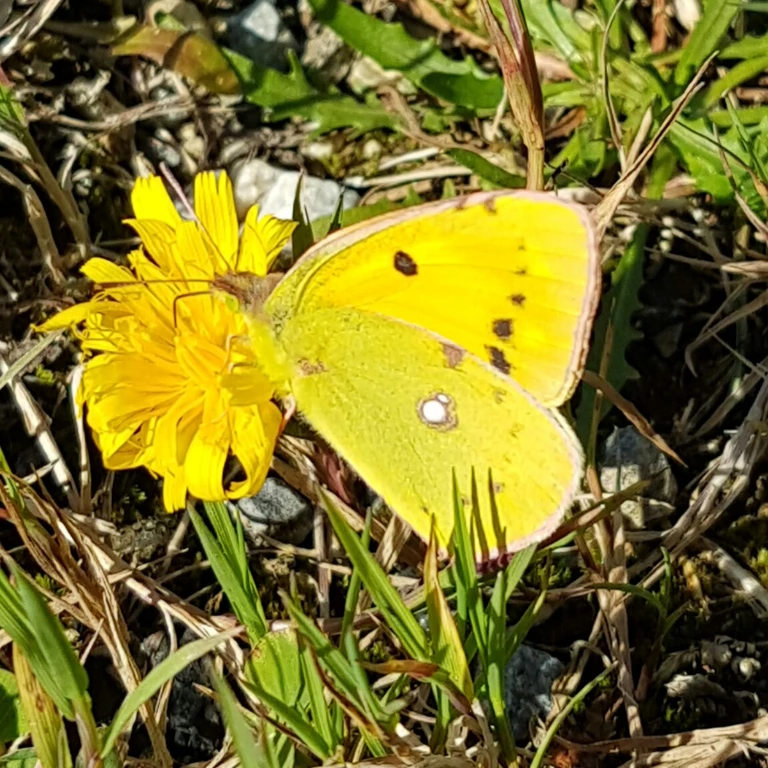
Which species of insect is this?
Colias croceus
